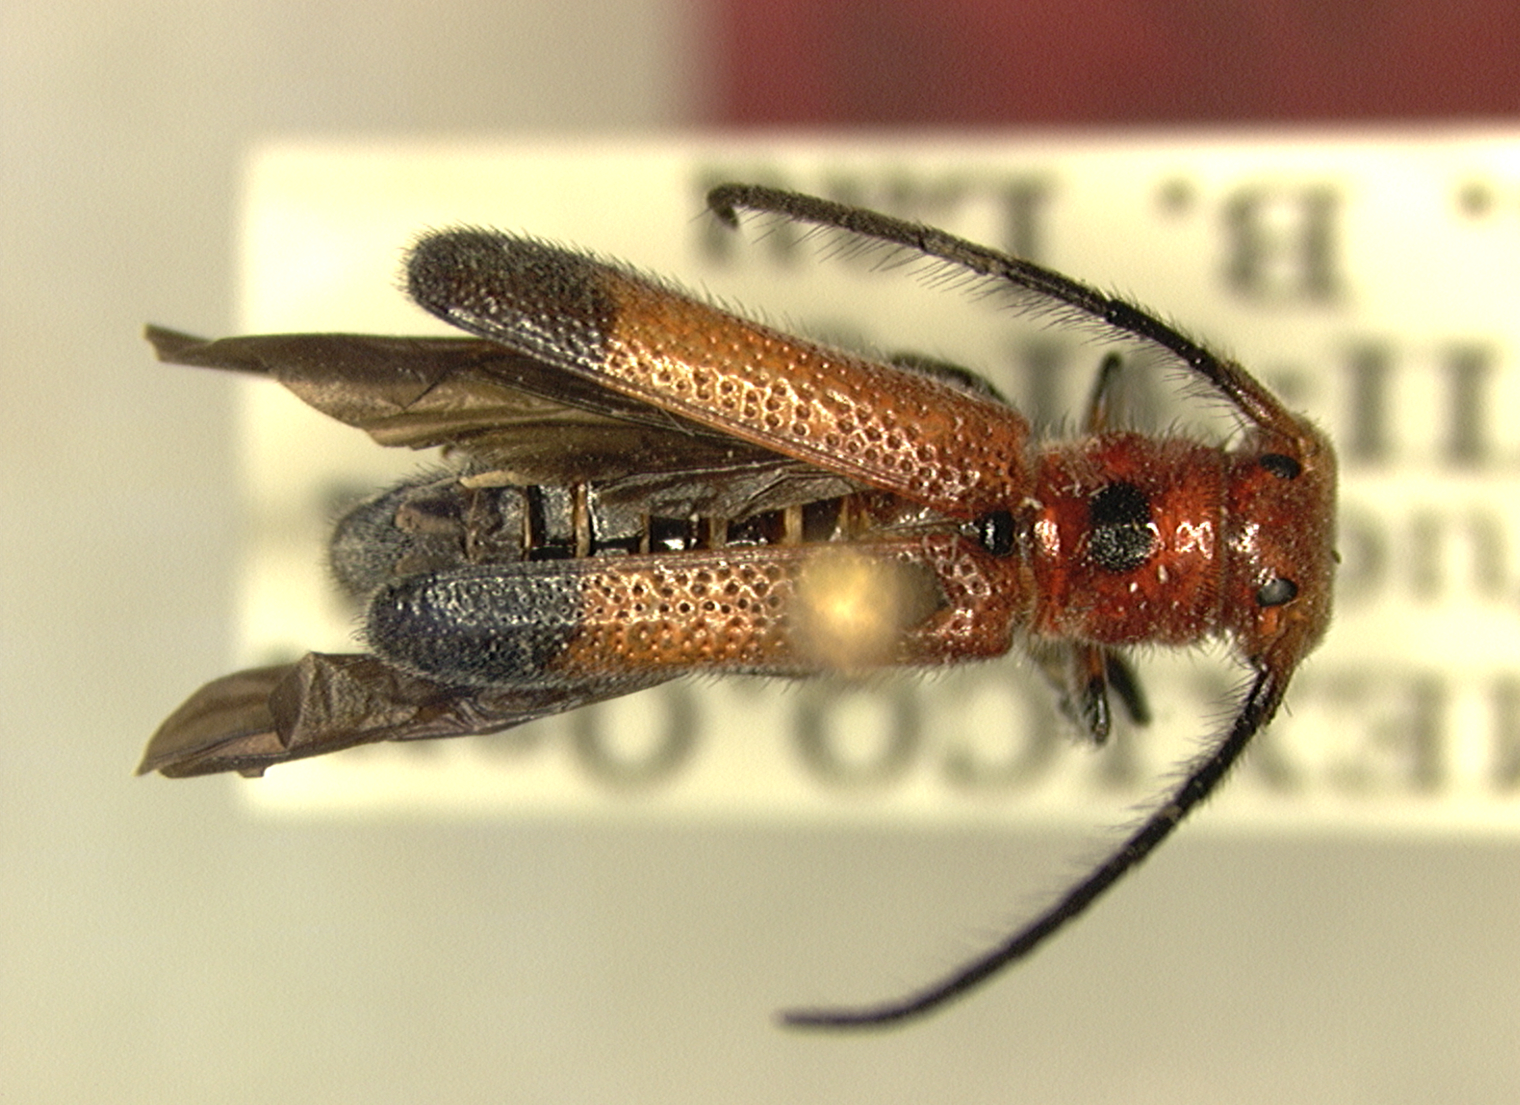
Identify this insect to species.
Phaea hogei (also Phaea latifrons)
